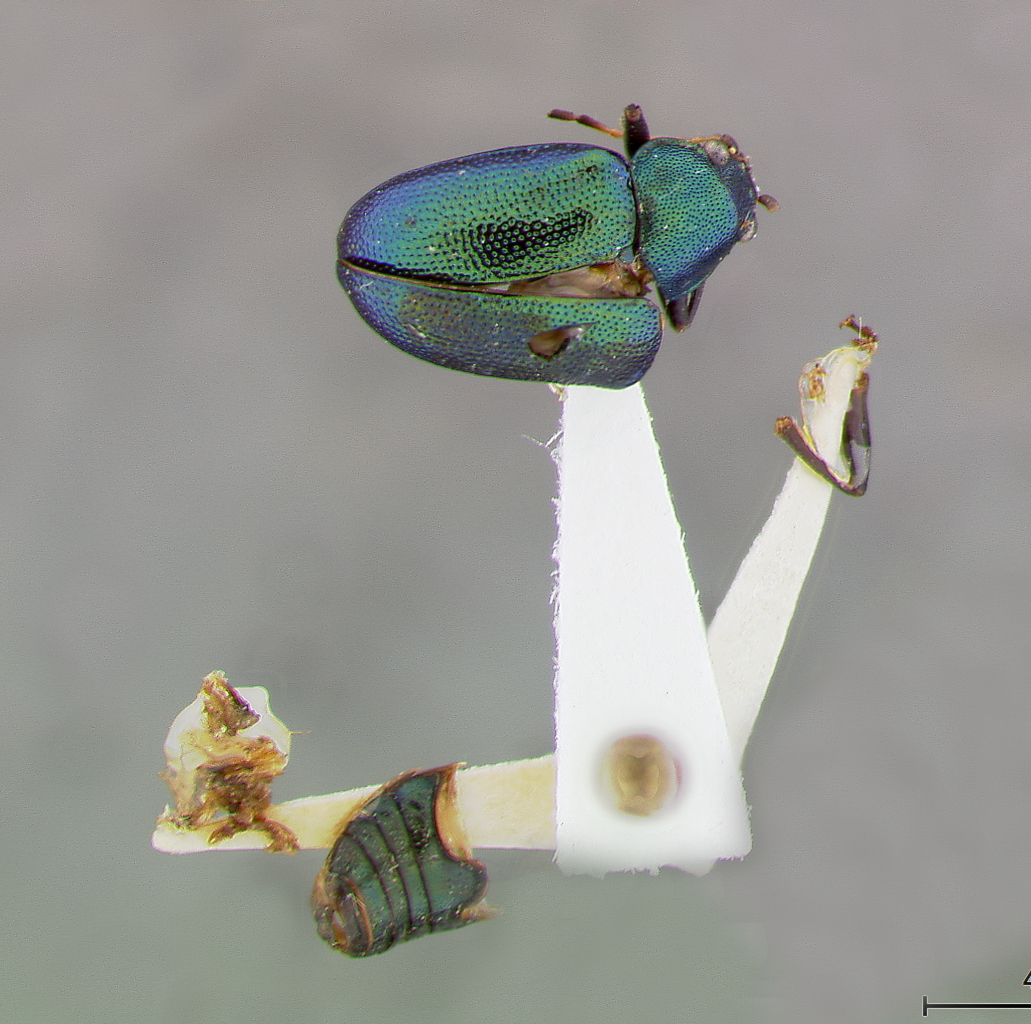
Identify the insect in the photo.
Colaspis sanguinea
